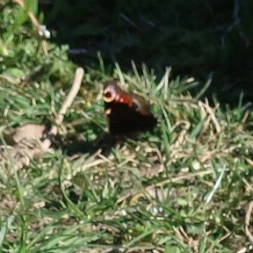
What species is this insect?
Aglais io
